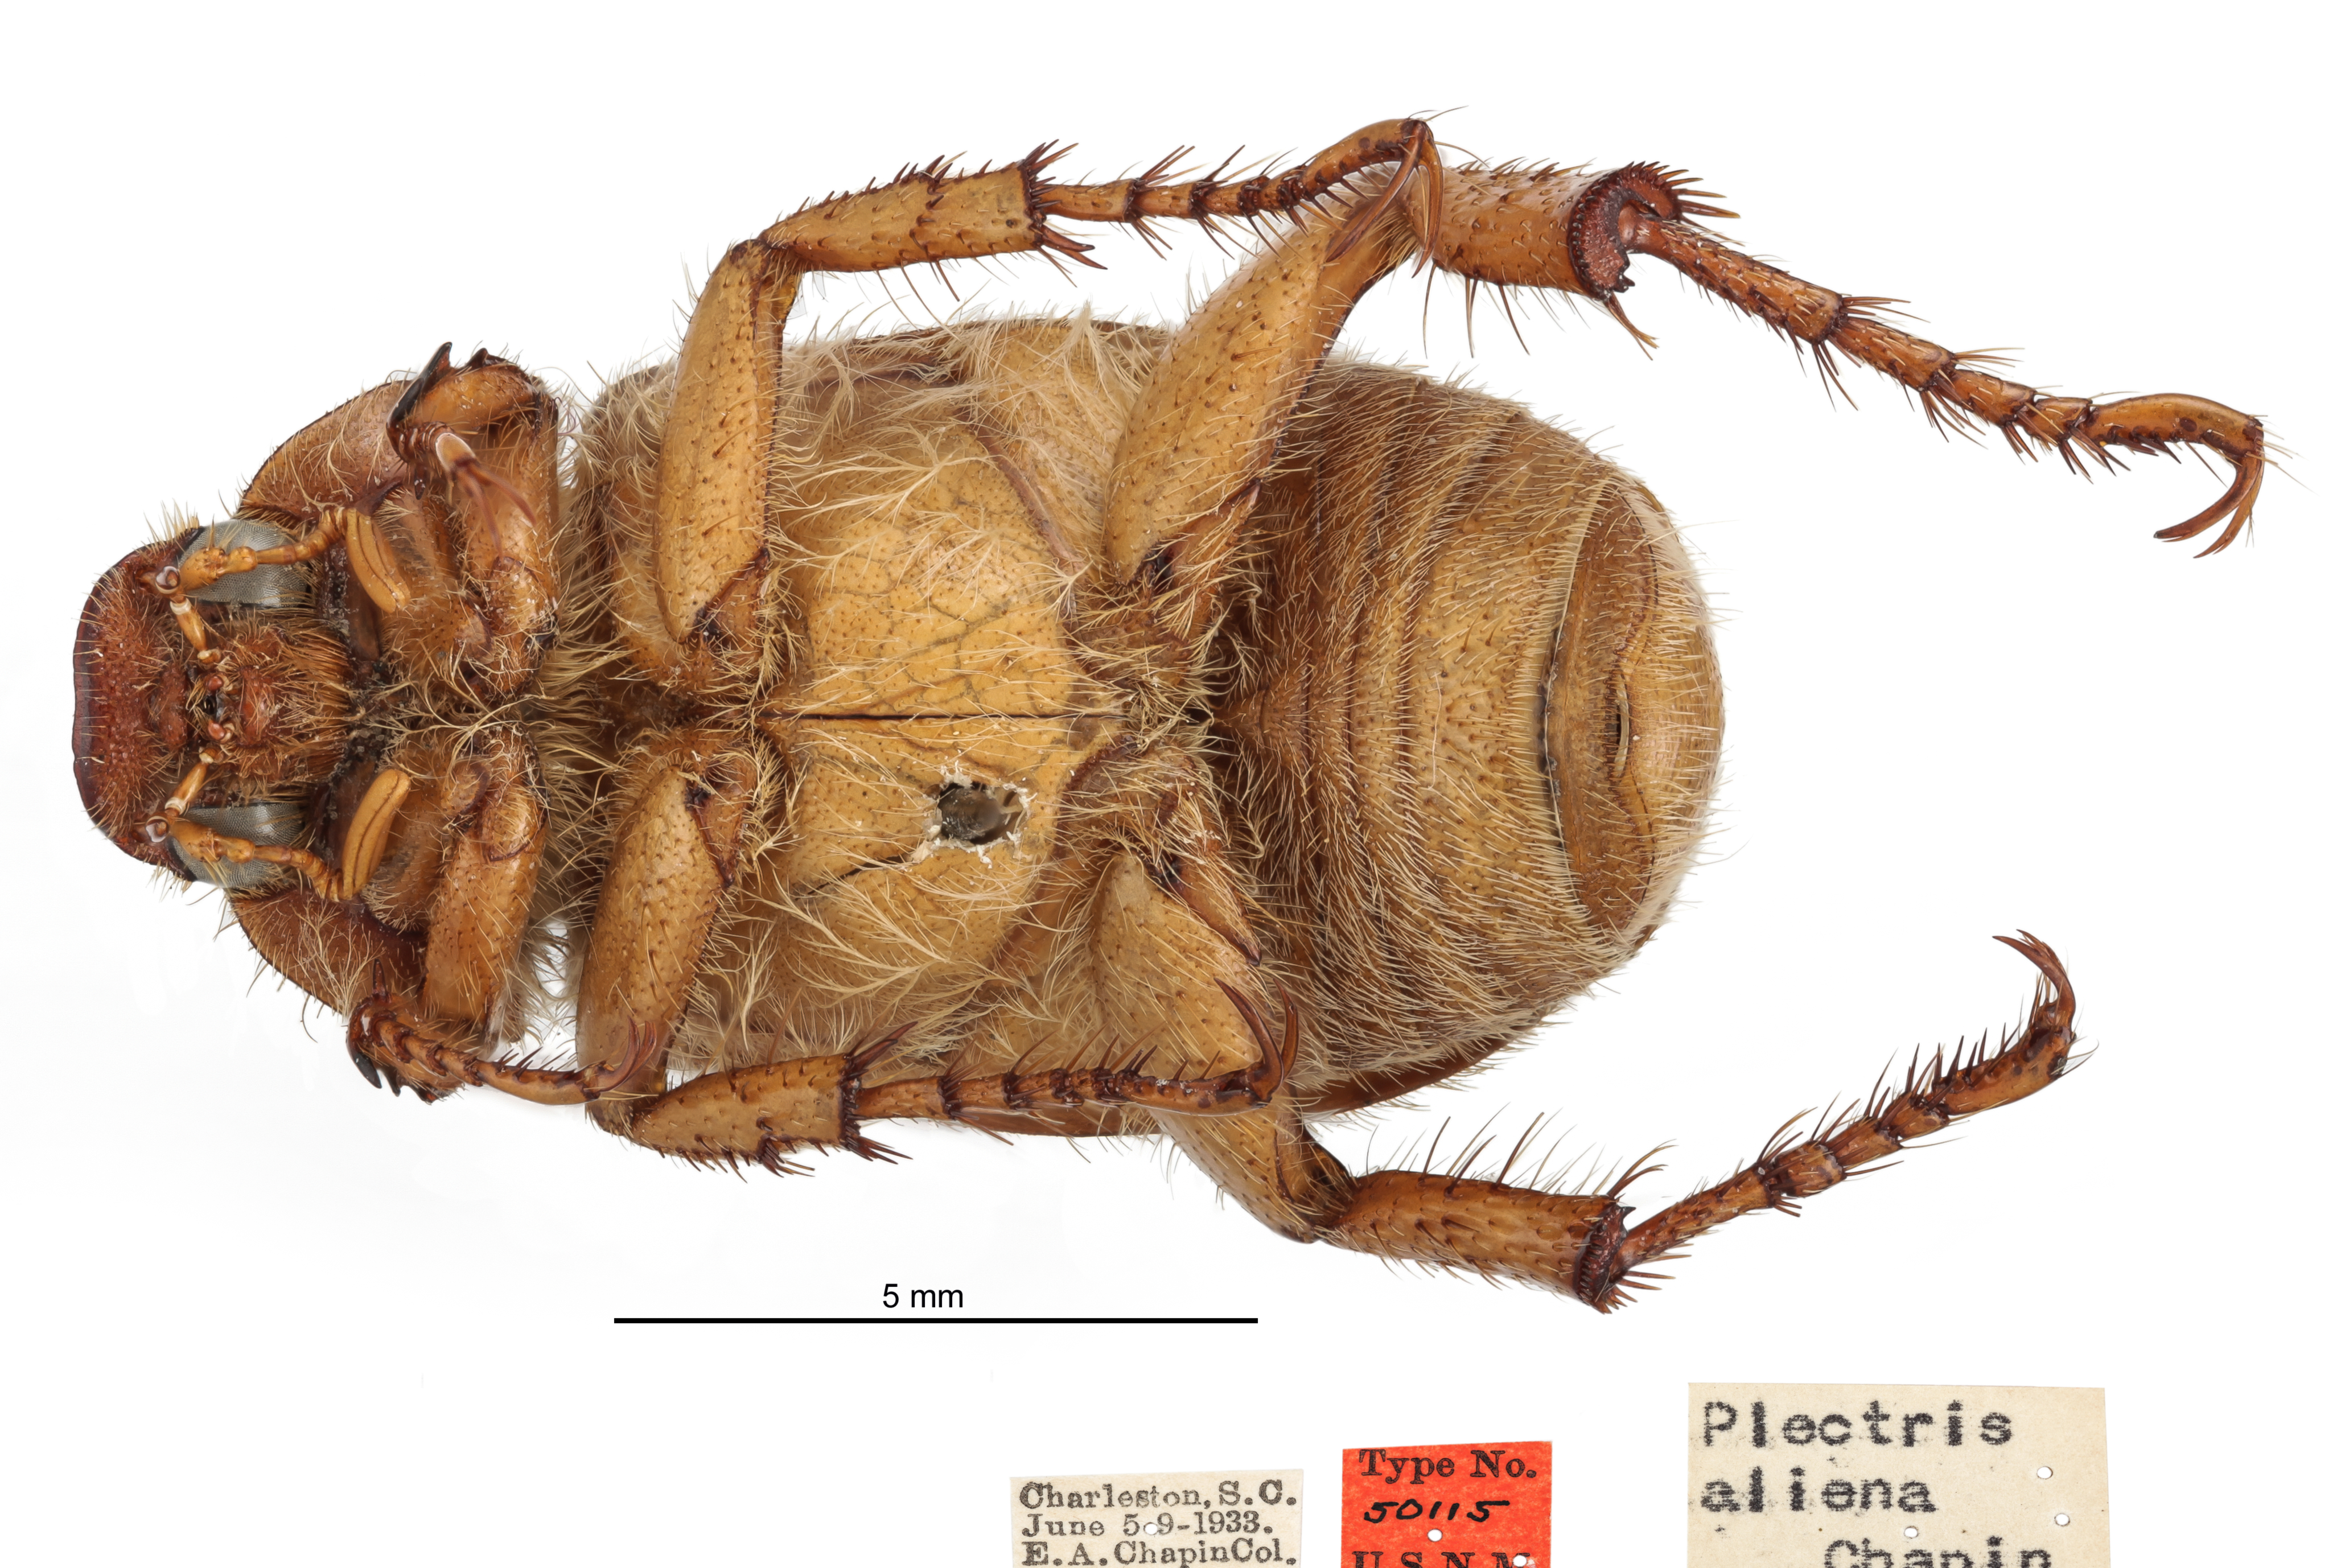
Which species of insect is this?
Plectris aliena
